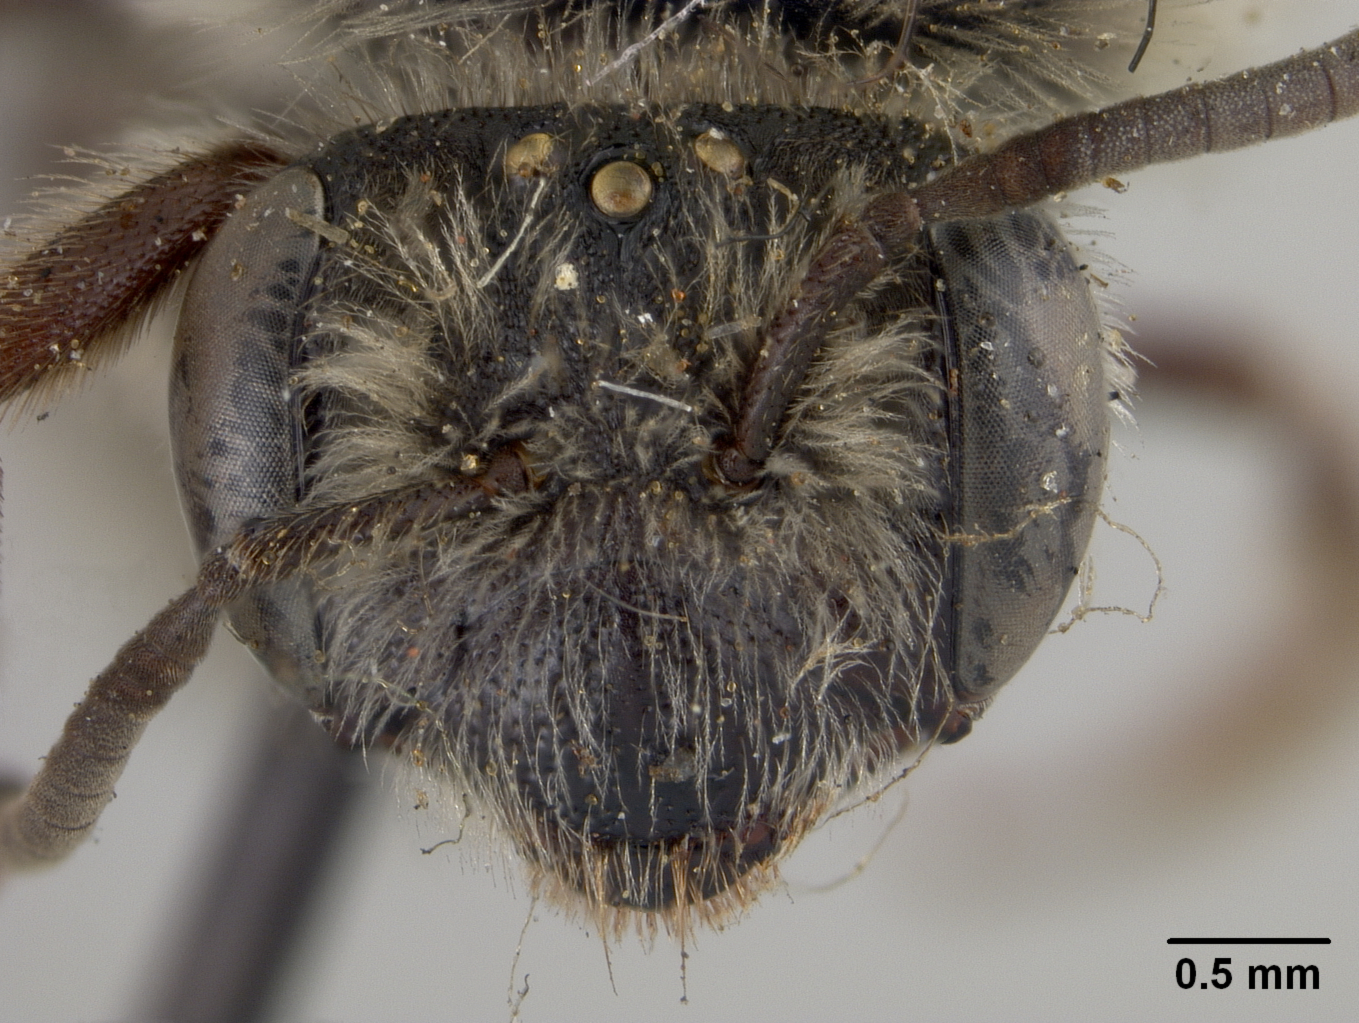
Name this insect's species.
Andrena fenningeri
